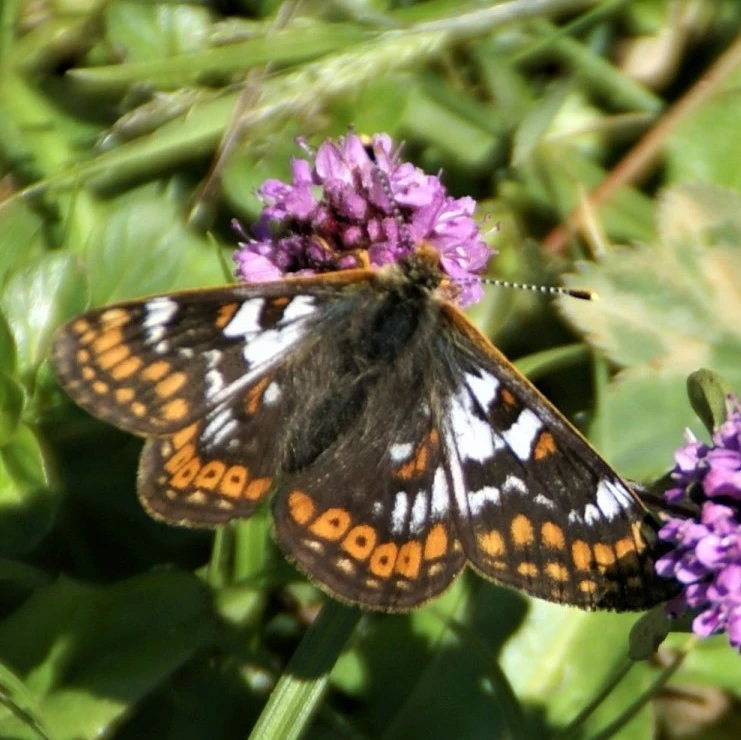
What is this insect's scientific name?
Euphydryas cynthia (also Hypodryas cynthia)
